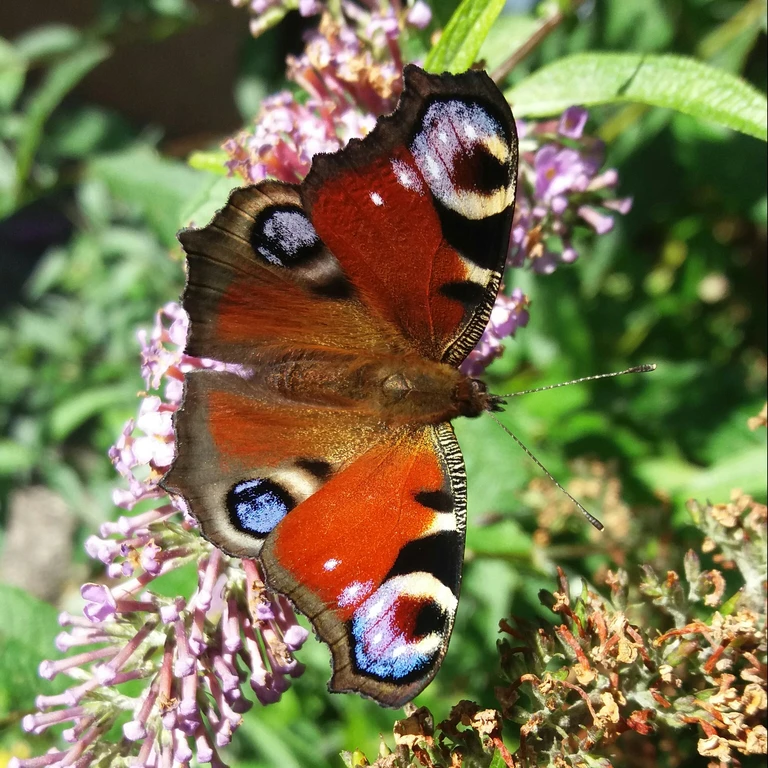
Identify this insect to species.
Aglais io
